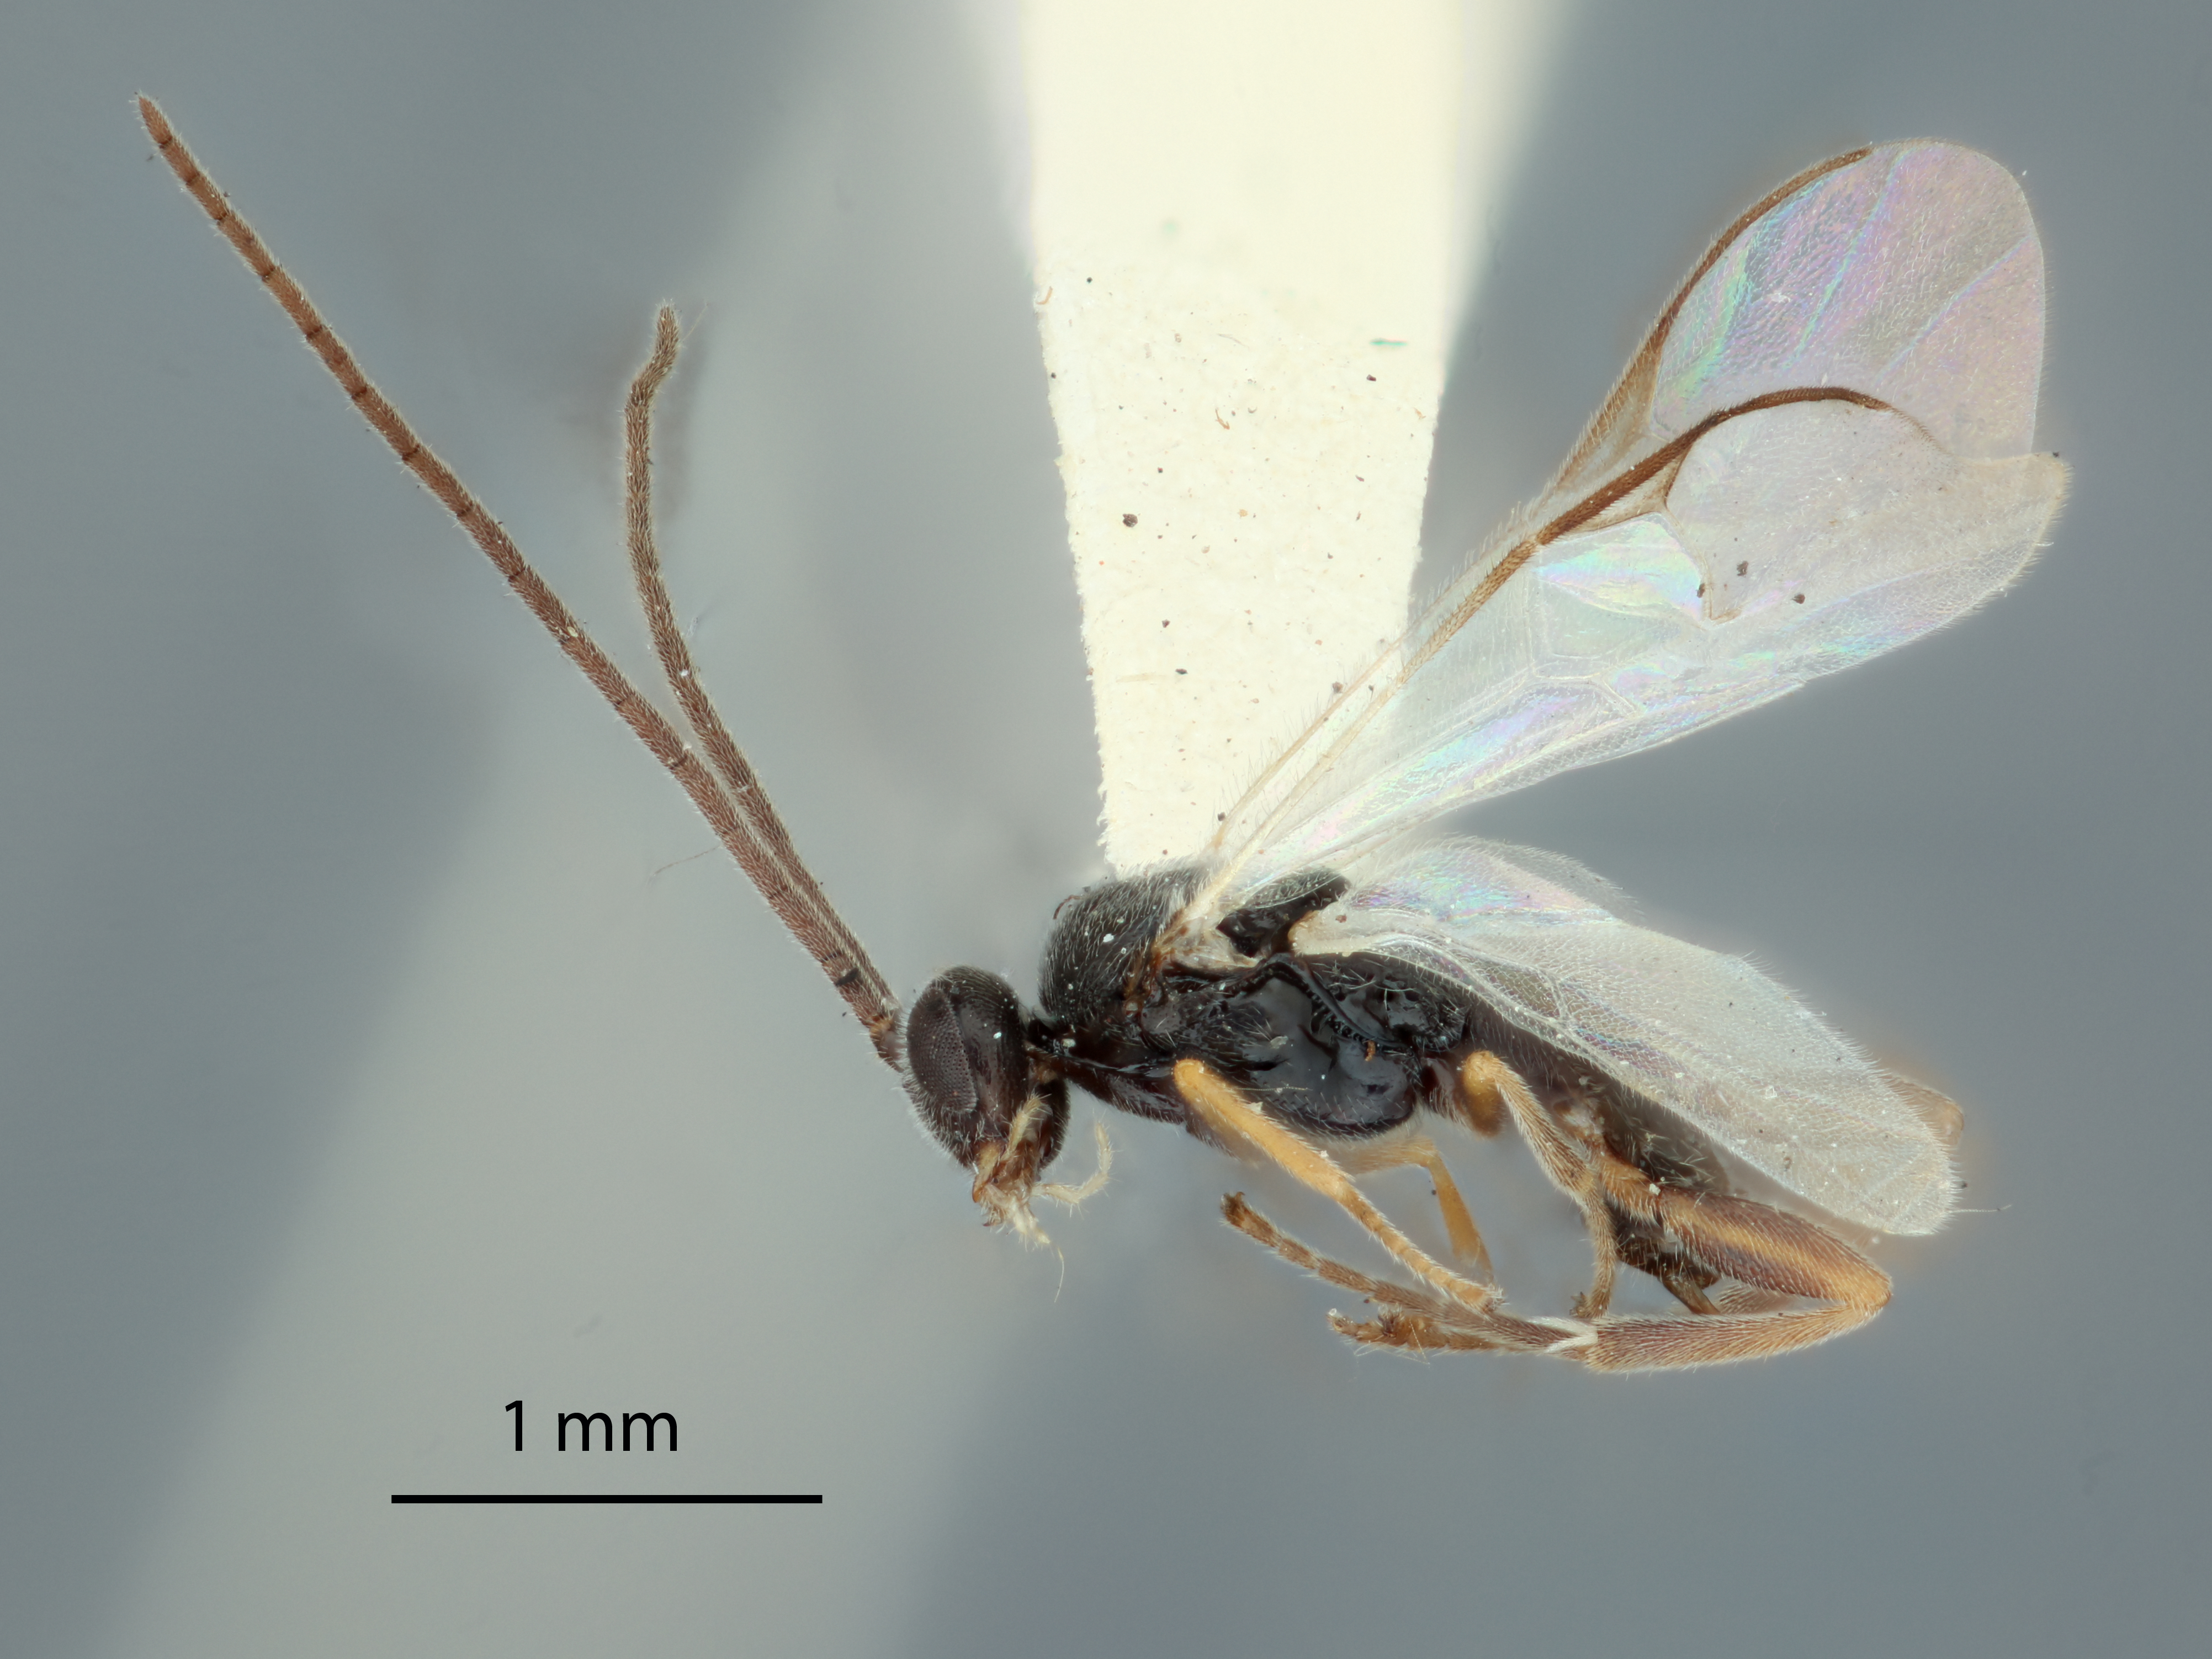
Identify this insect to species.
Urogaster albinervis
